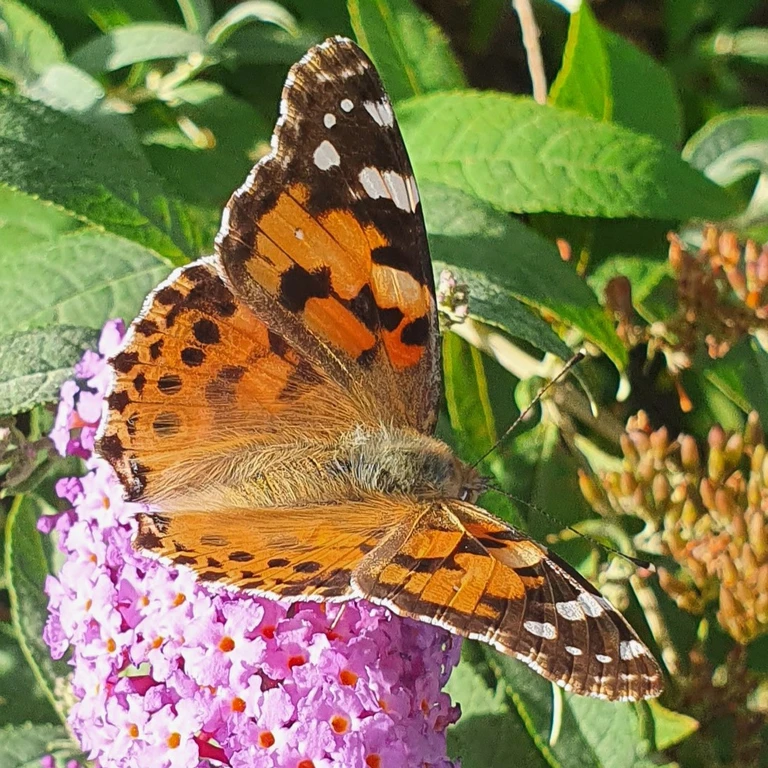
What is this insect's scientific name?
Vanessa cardui
